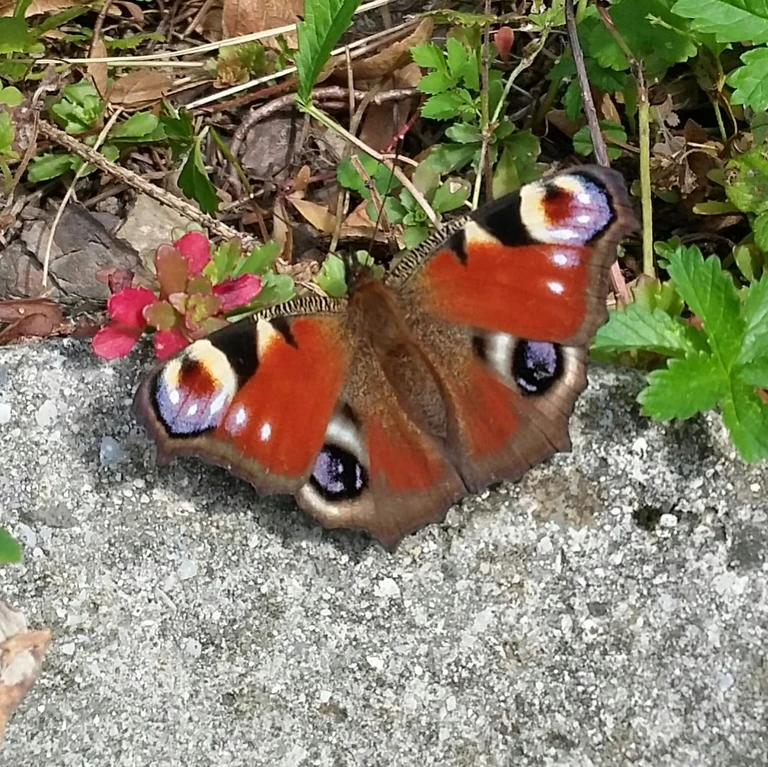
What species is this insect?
Aglais io
